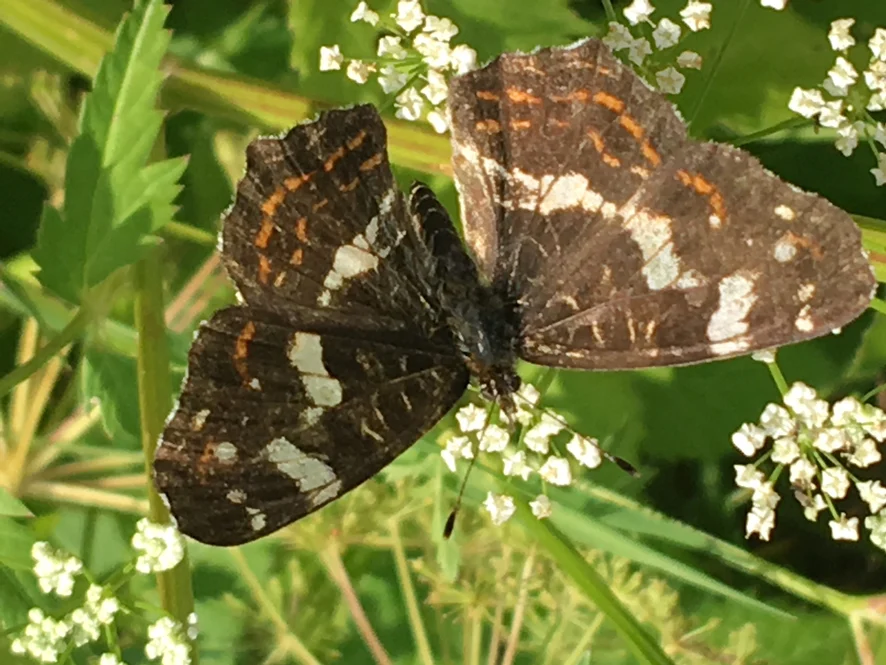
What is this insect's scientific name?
Araschnia levana
